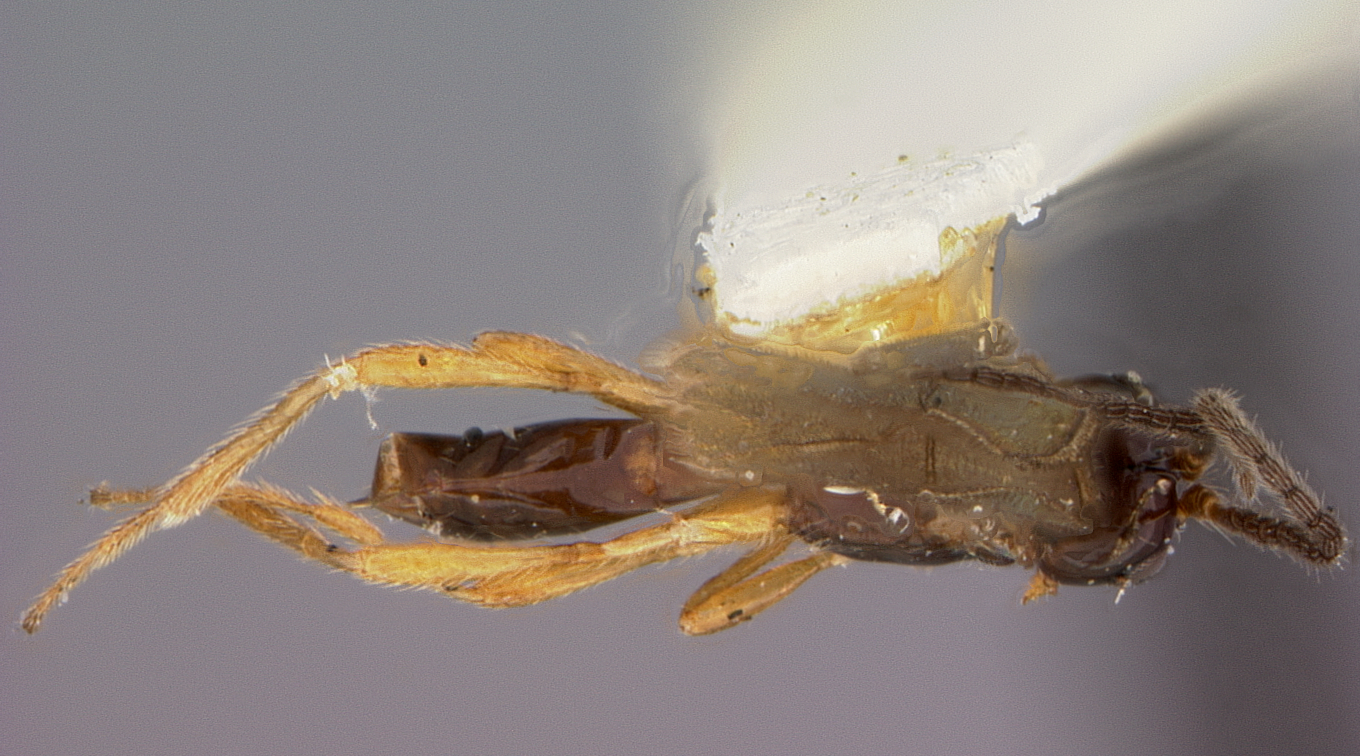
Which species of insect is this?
Aspilota communis
